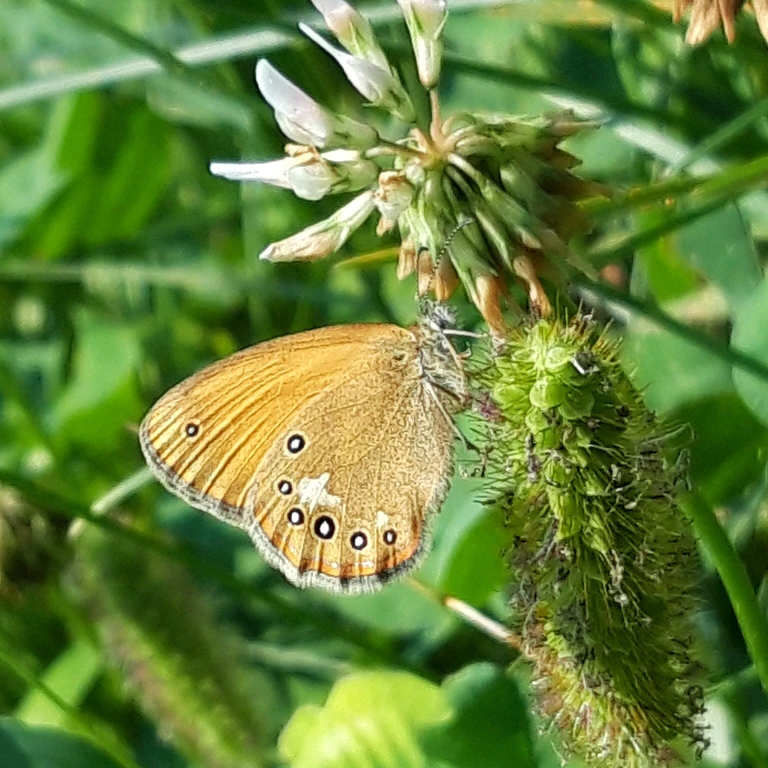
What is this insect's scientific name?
Coenonympha glycerion (also Coenonympha iphis)
